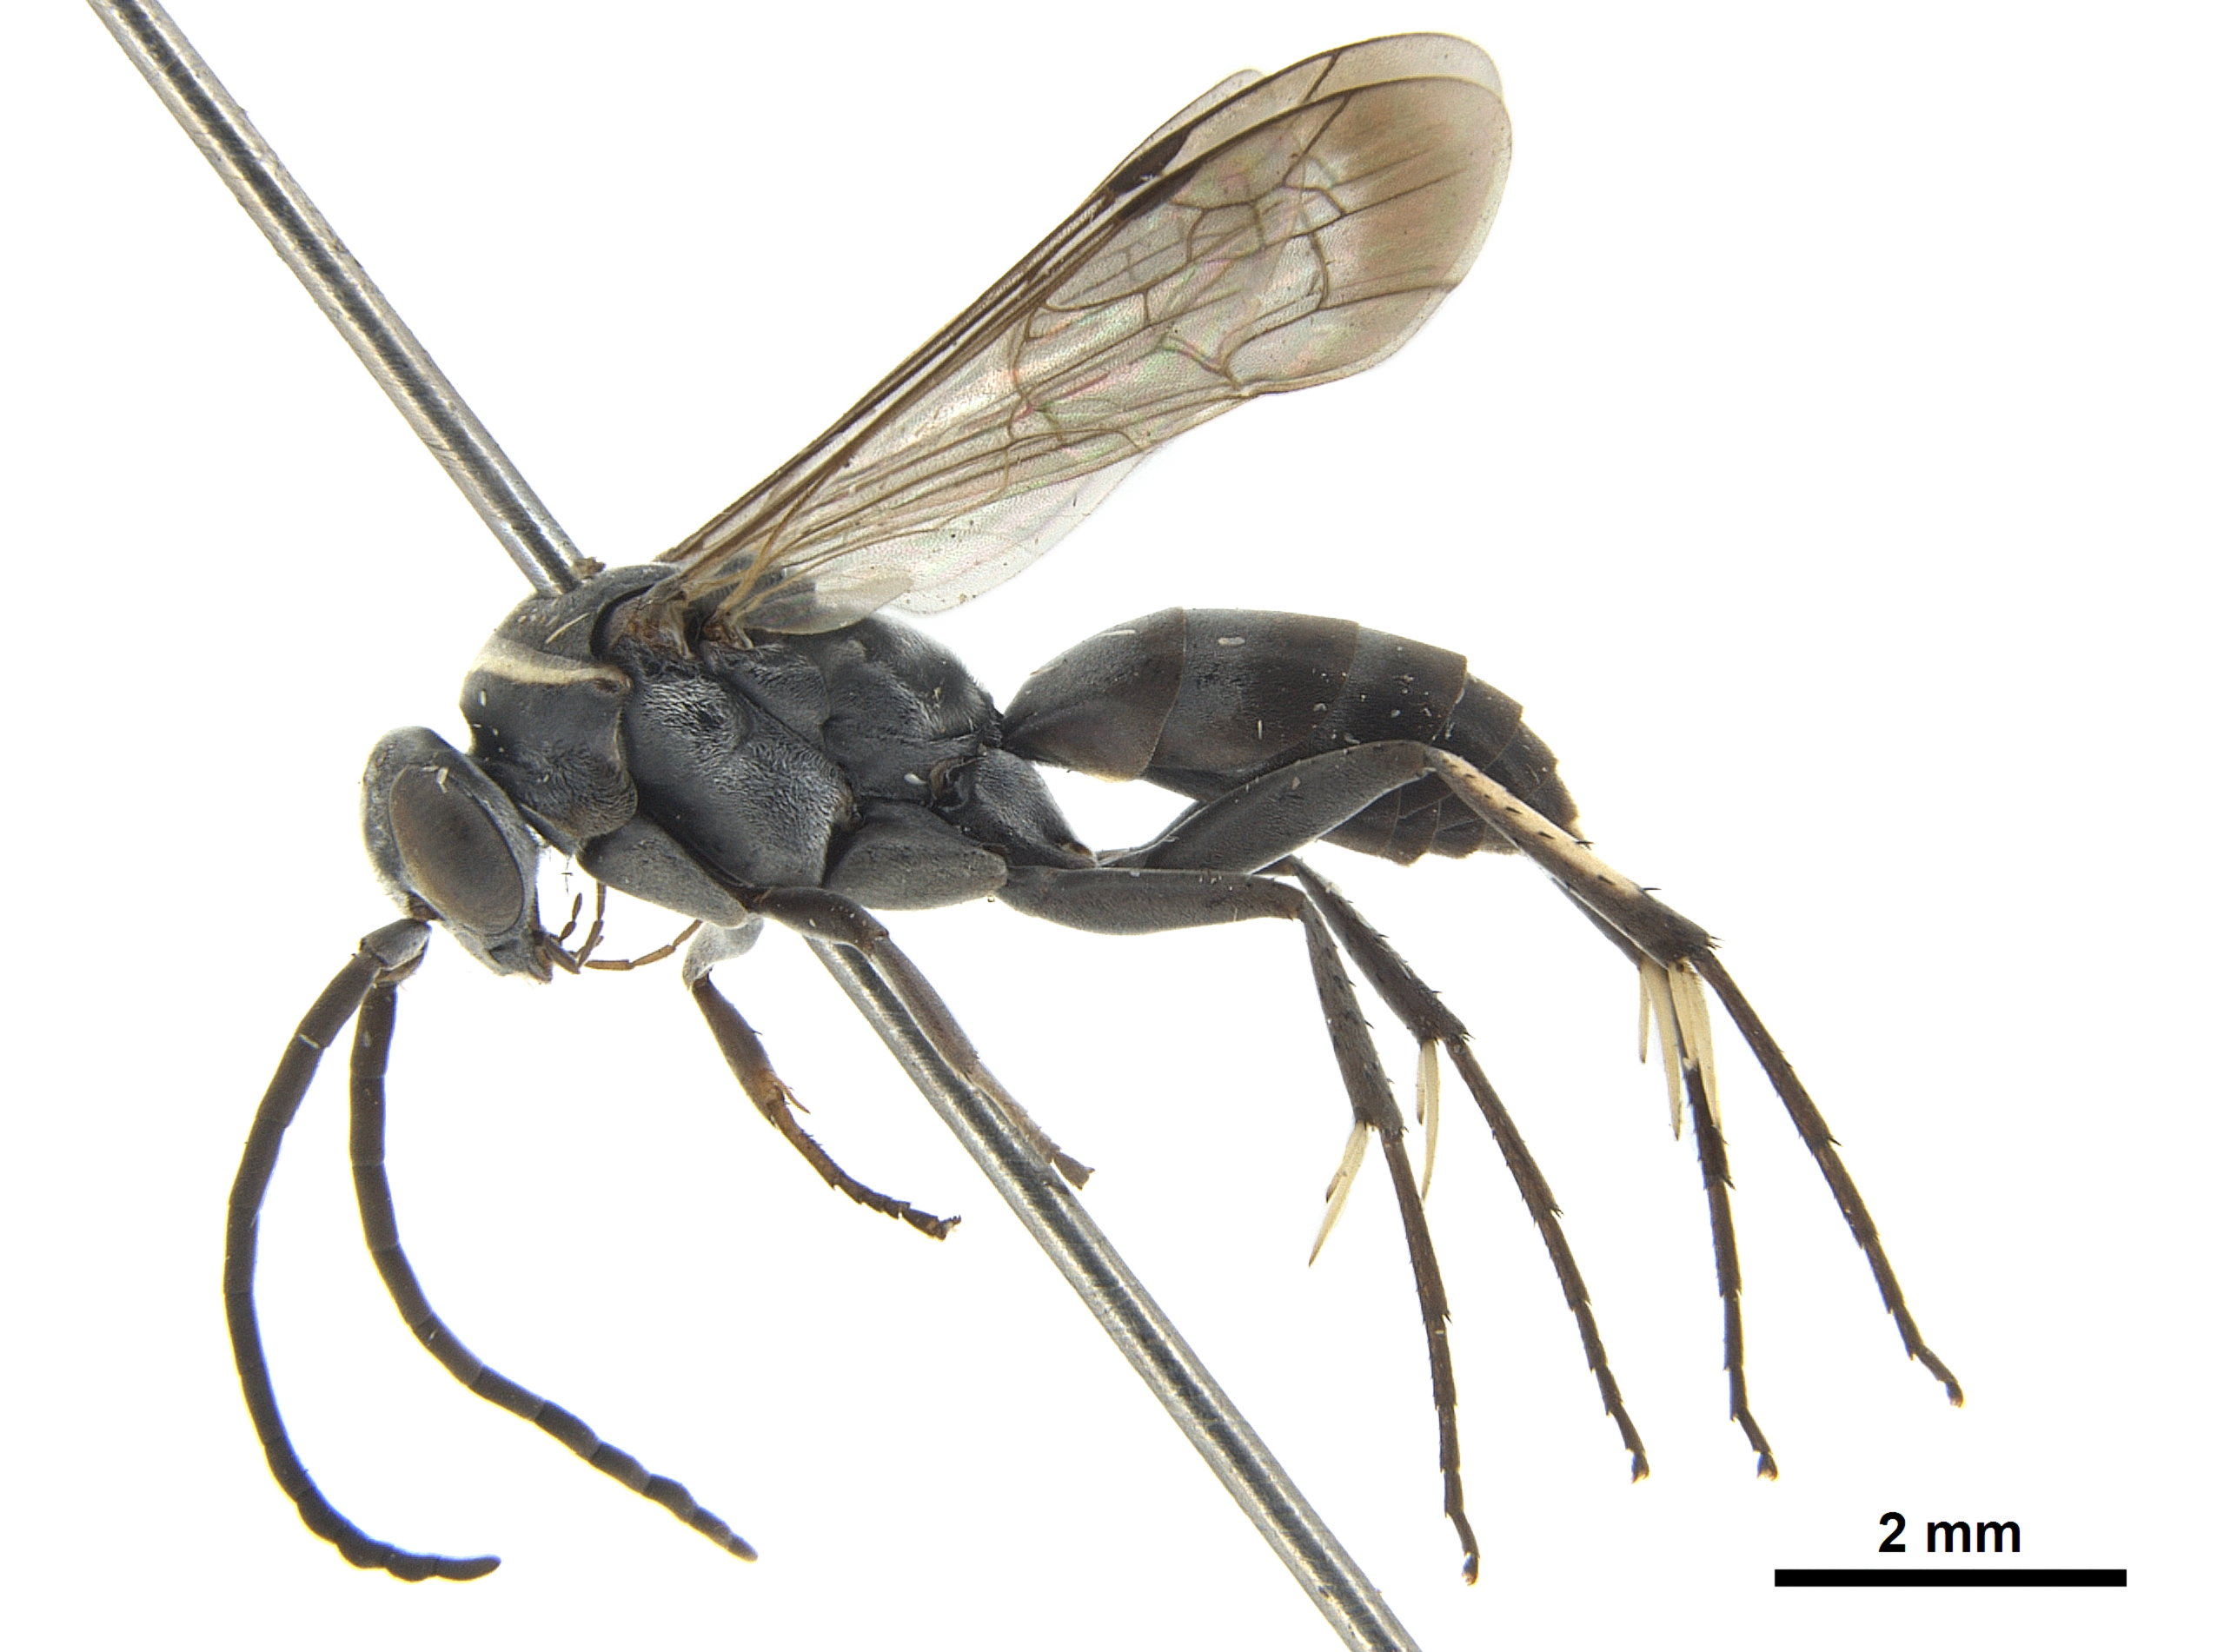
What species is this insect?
Telostholus lucidulus (also Narochares lucidulus)
